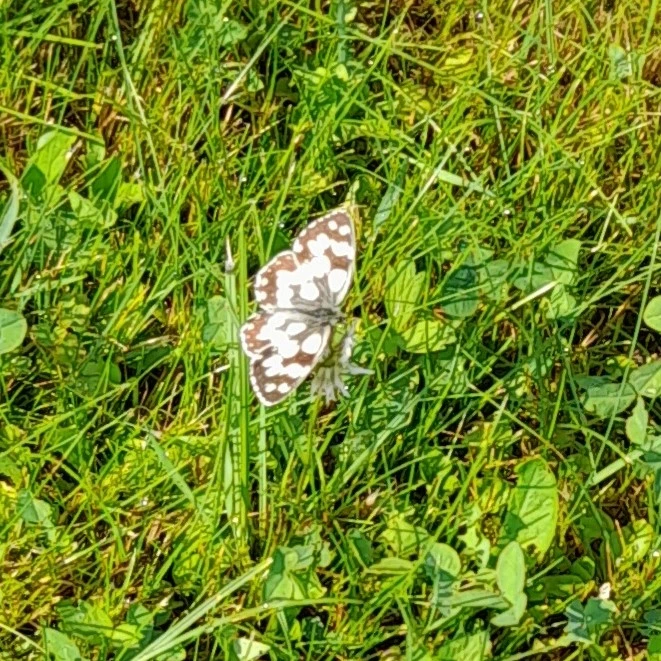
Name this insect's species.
Melanargia galathea
